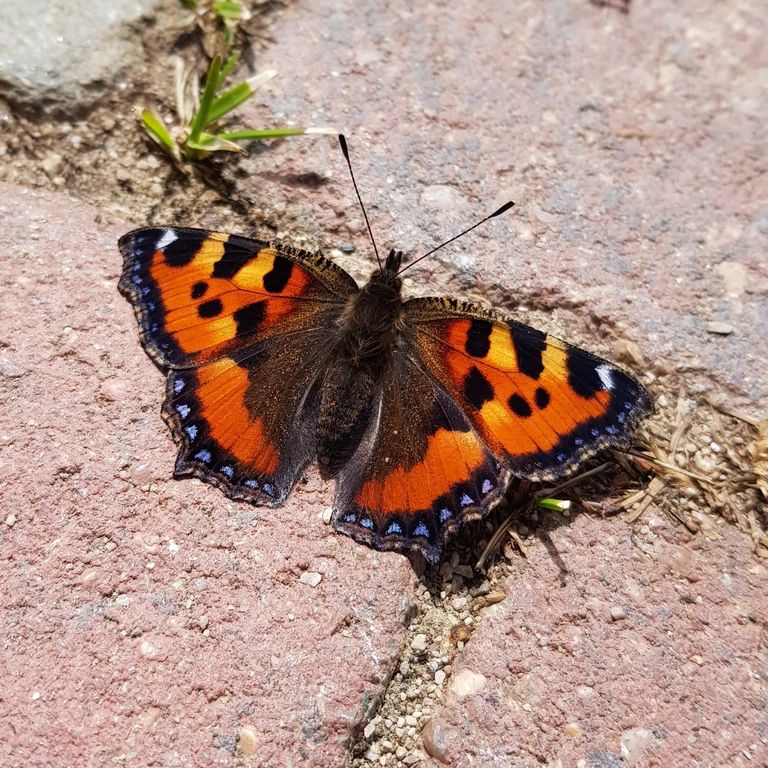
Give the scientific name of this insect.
Aglais urticae
